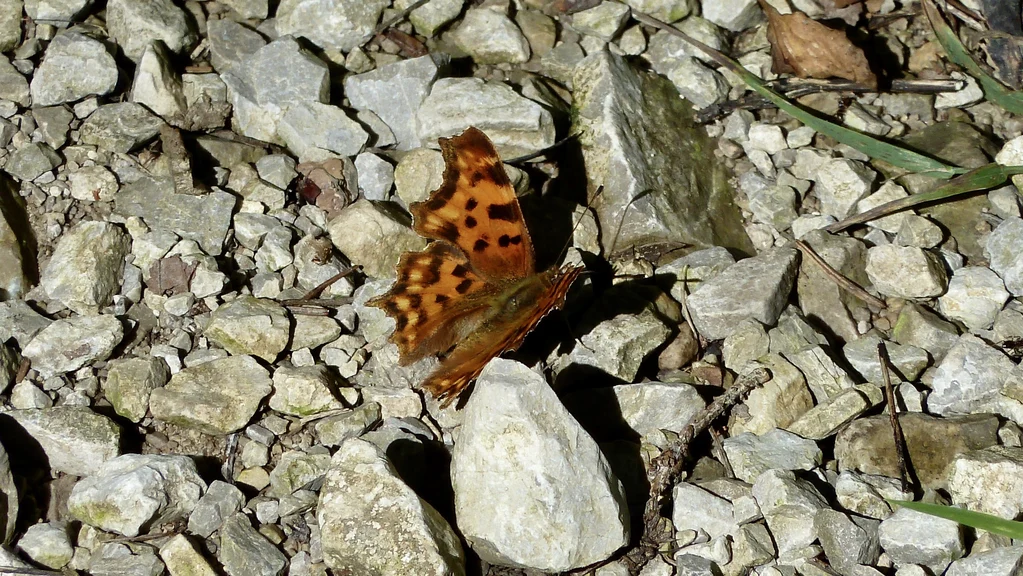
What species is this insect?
Polygonia c-album
